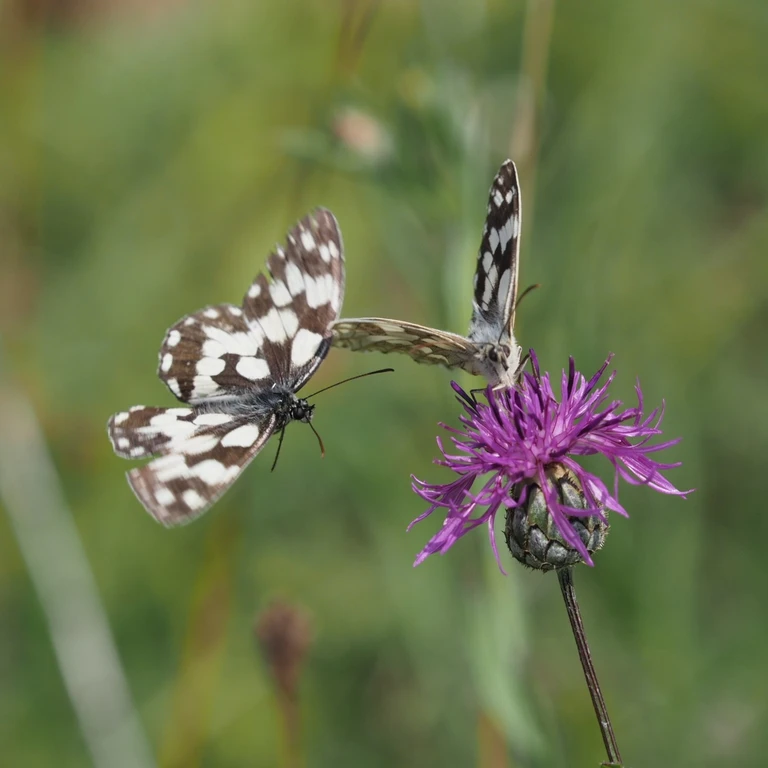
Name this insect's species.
Melanargia galathea
